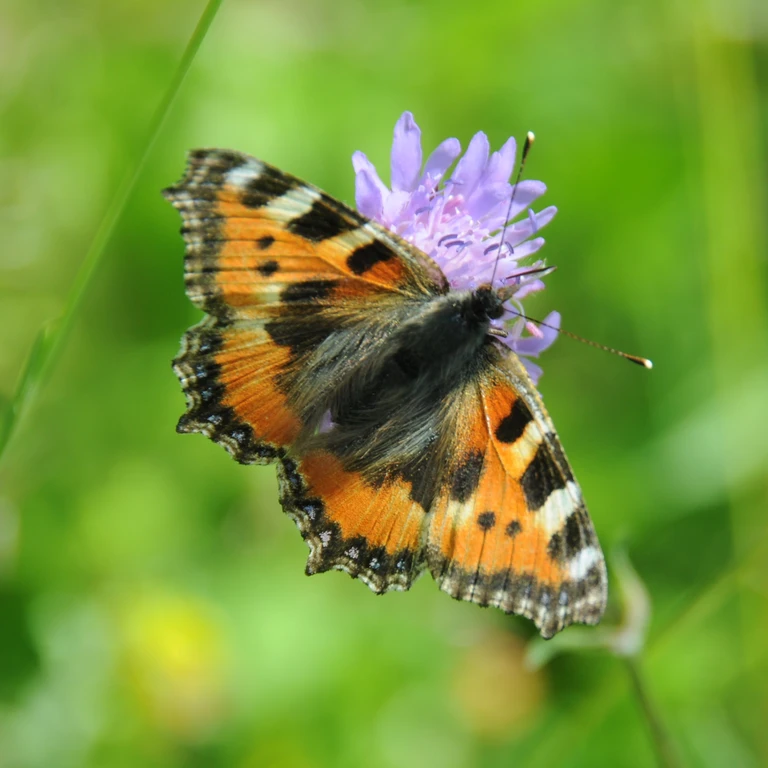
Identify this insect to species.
Aglais urticae
